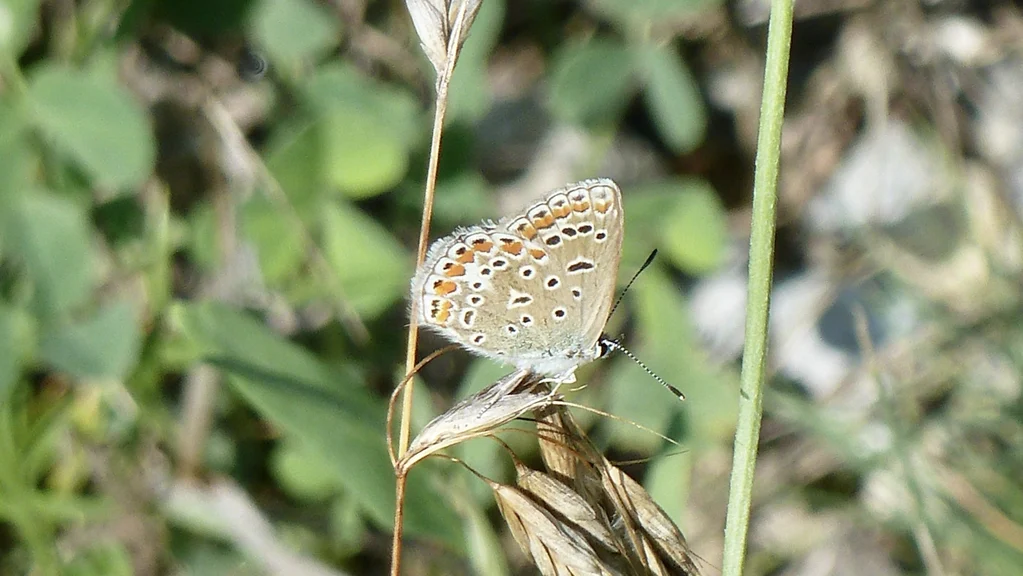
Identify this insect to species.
Polyommatus icarus
